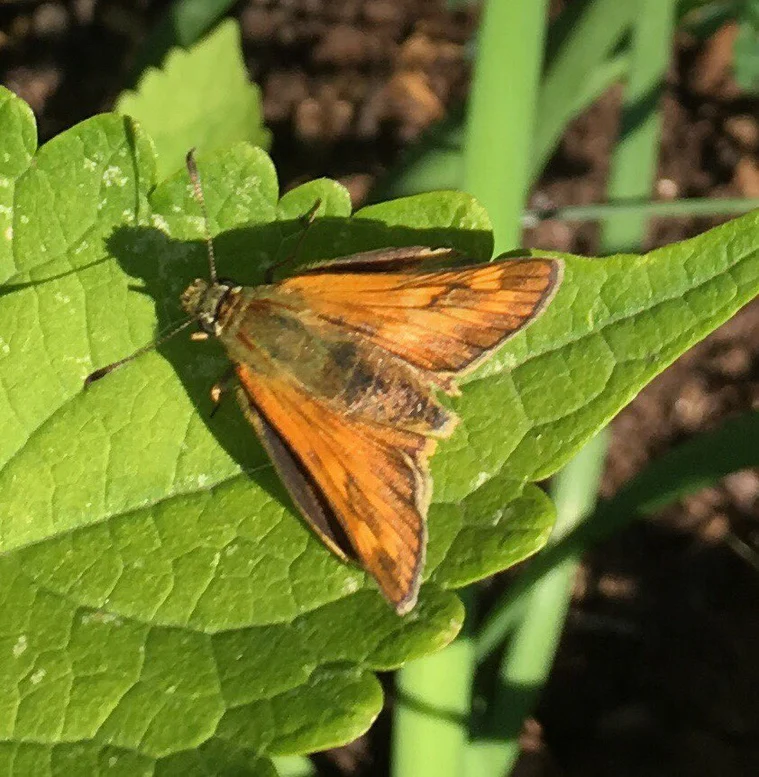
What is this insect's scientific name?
Ochlodes sylvanus (also Ochlodes venata)
